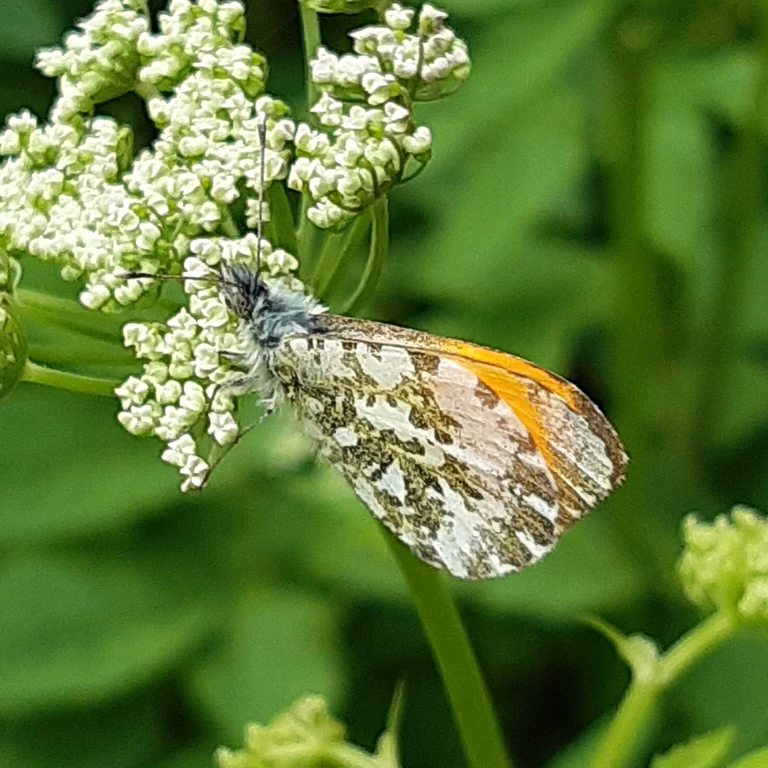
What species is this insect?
Anthocharis cardamines
